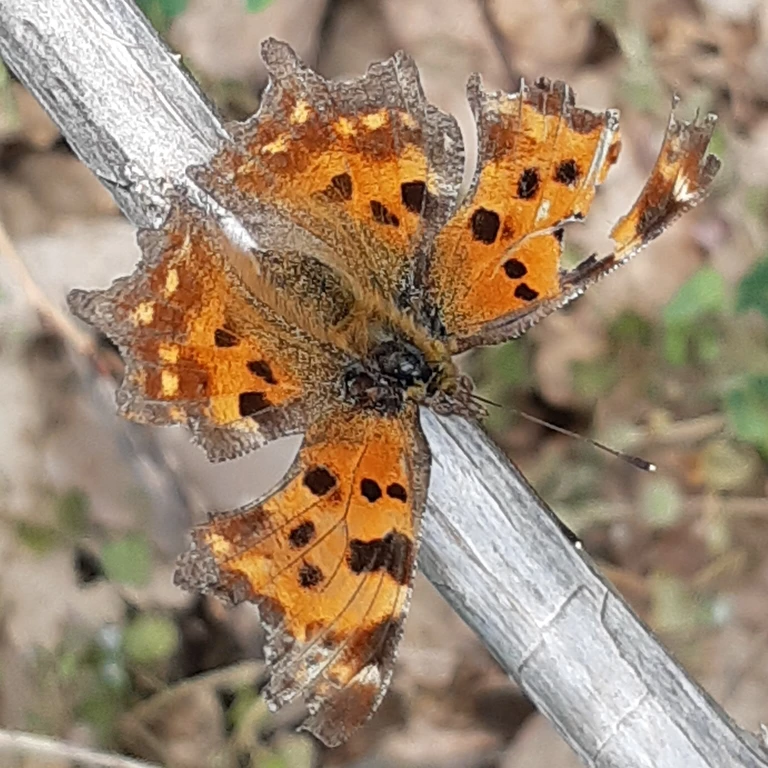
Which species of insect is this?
Polygonia c-album
